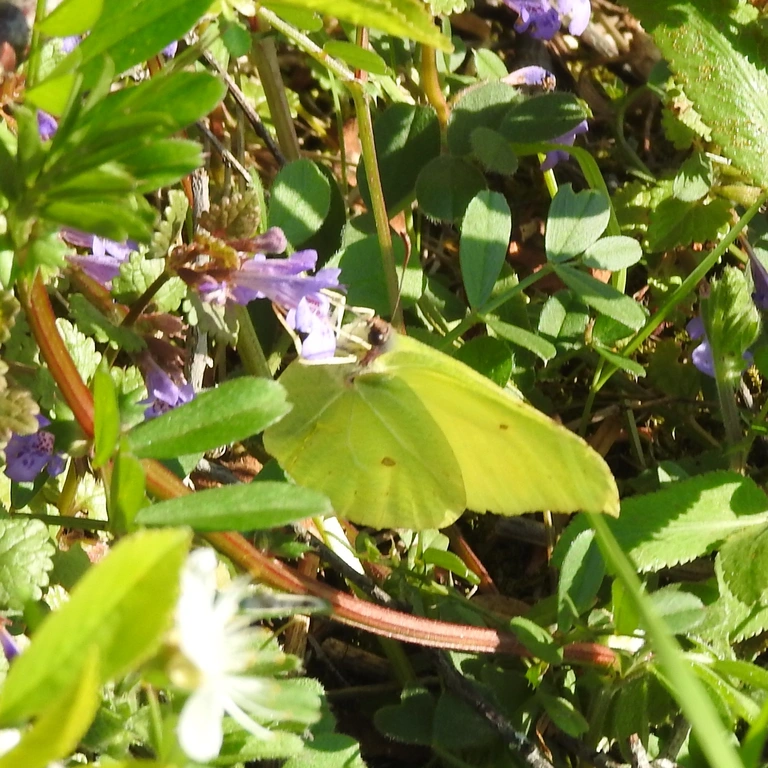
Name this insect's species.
Gonepteryx rhamni
